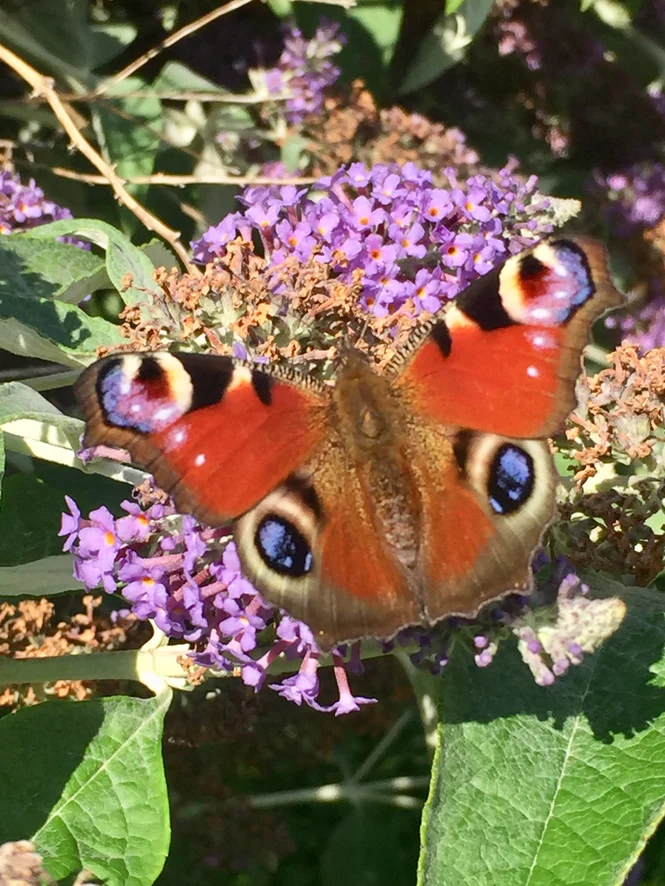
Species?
Aglais io
